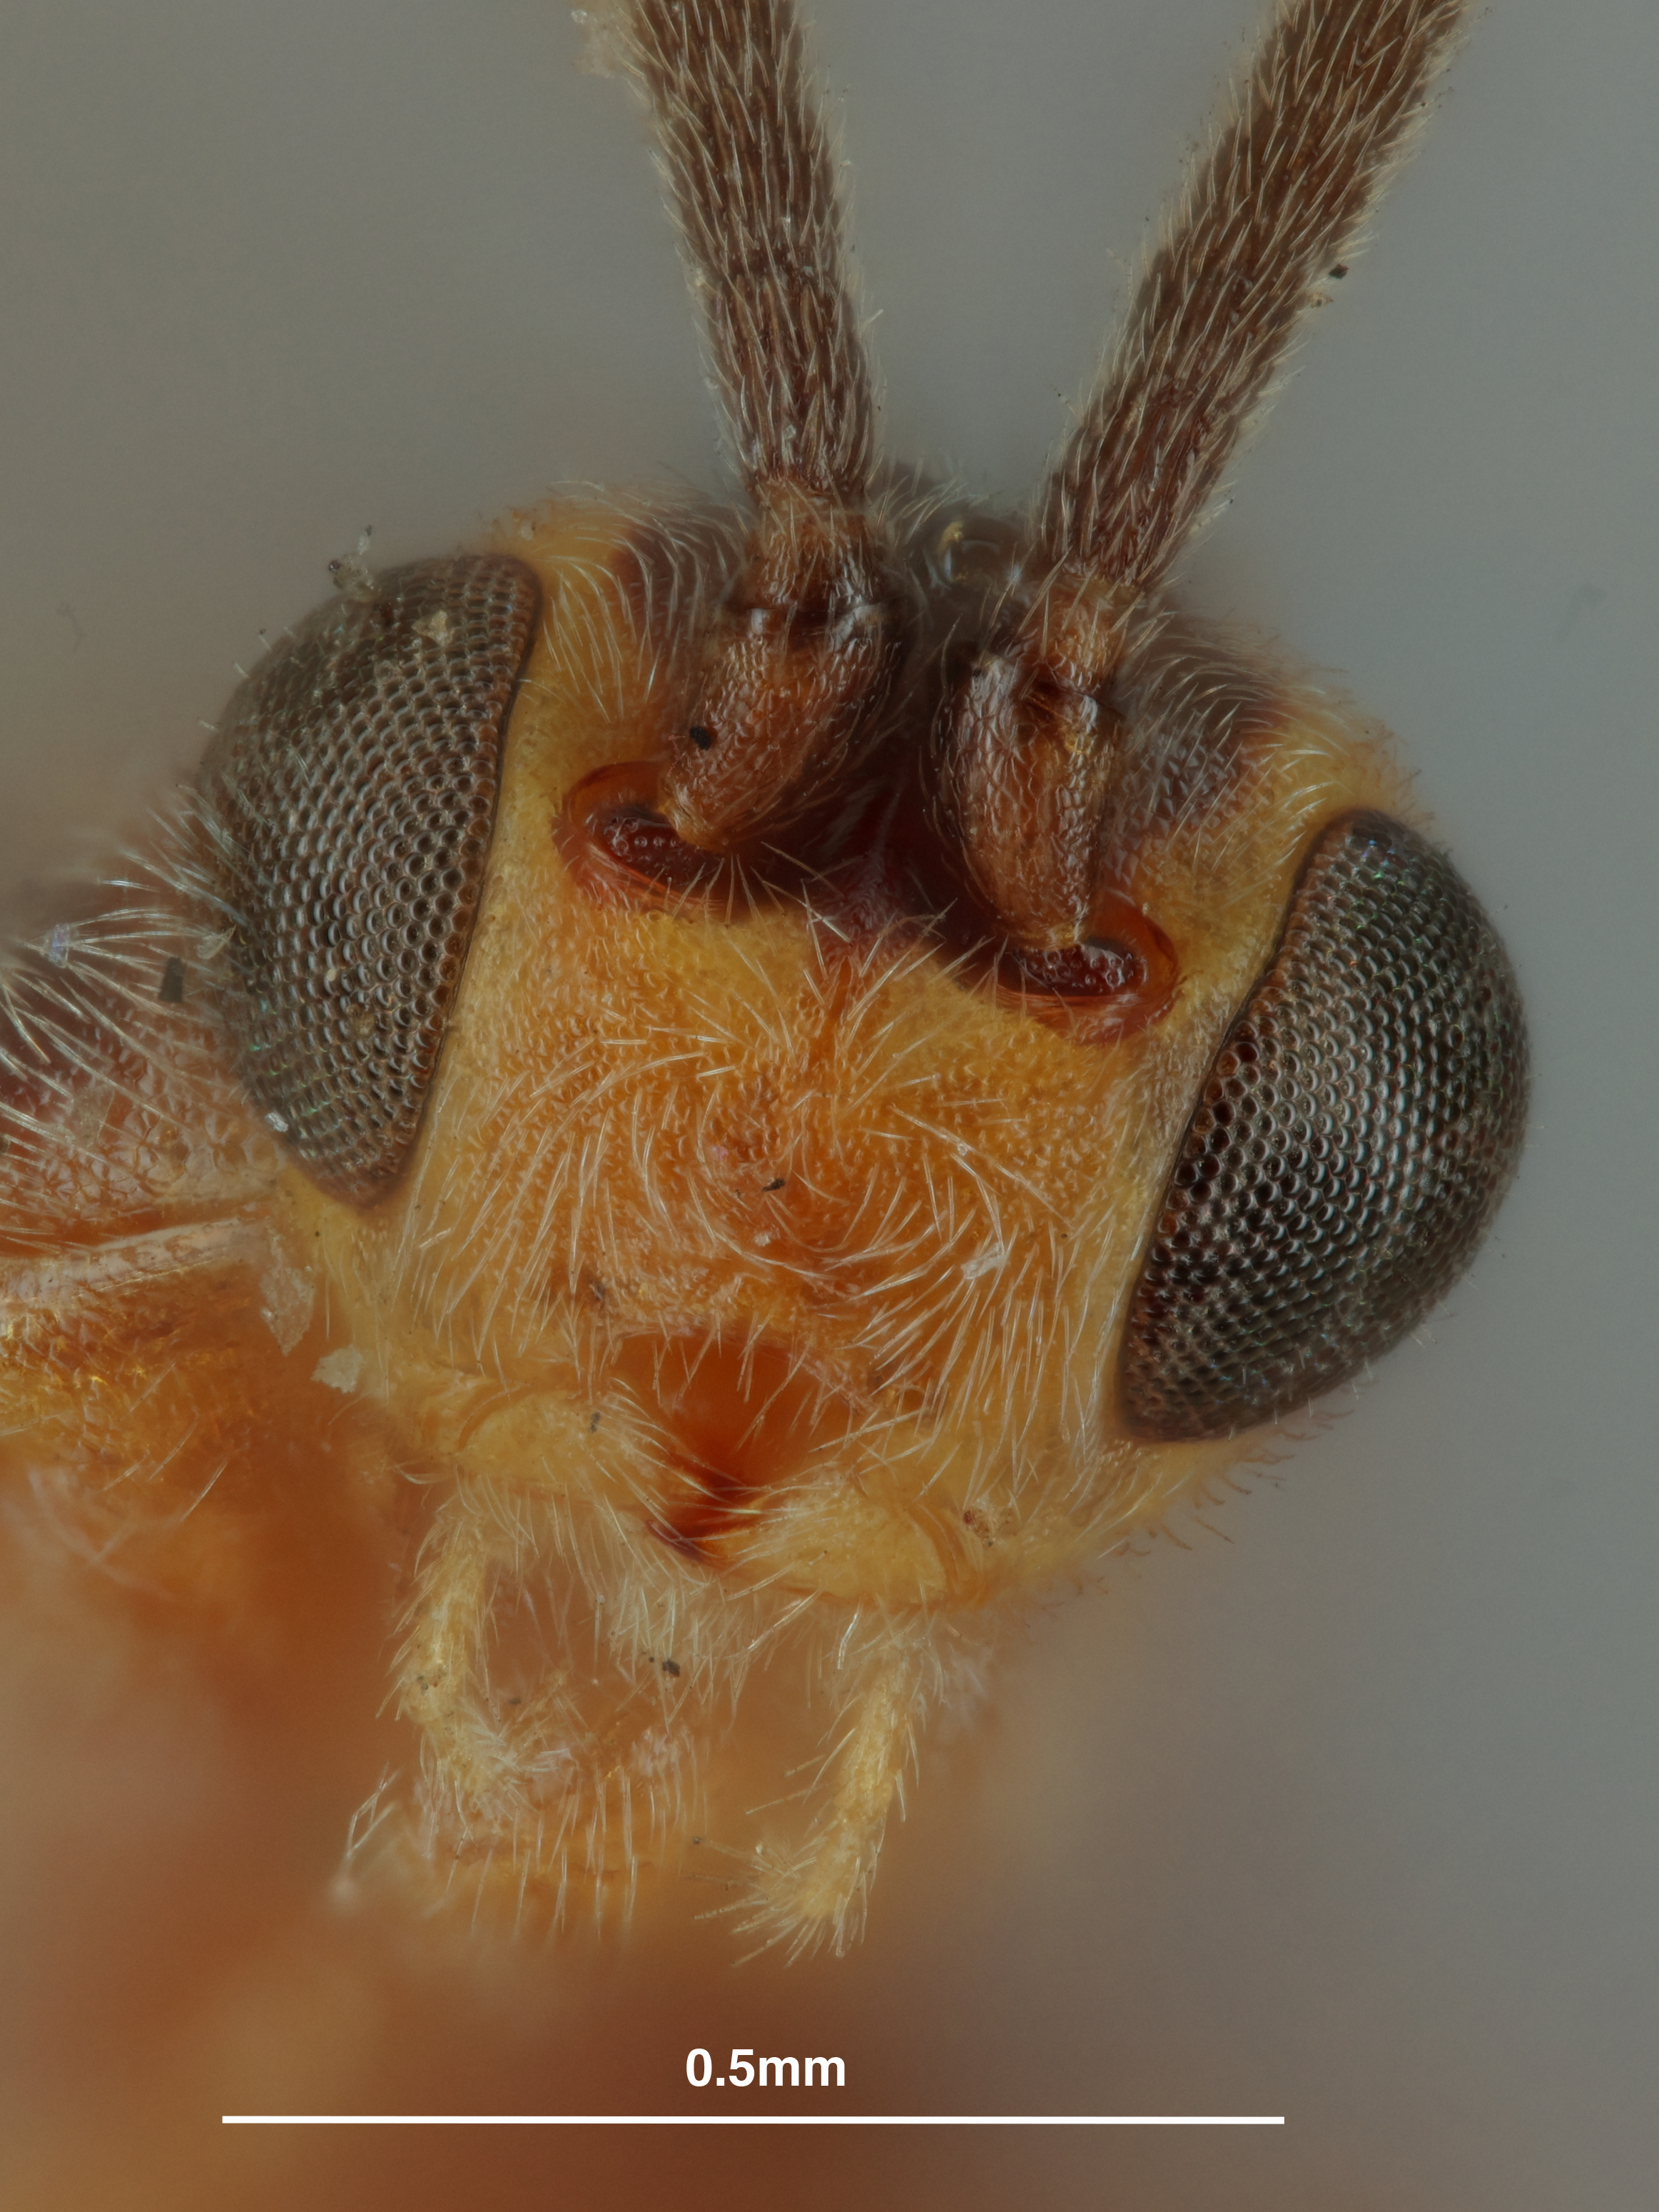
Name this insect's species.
Habrobracon variabilis
